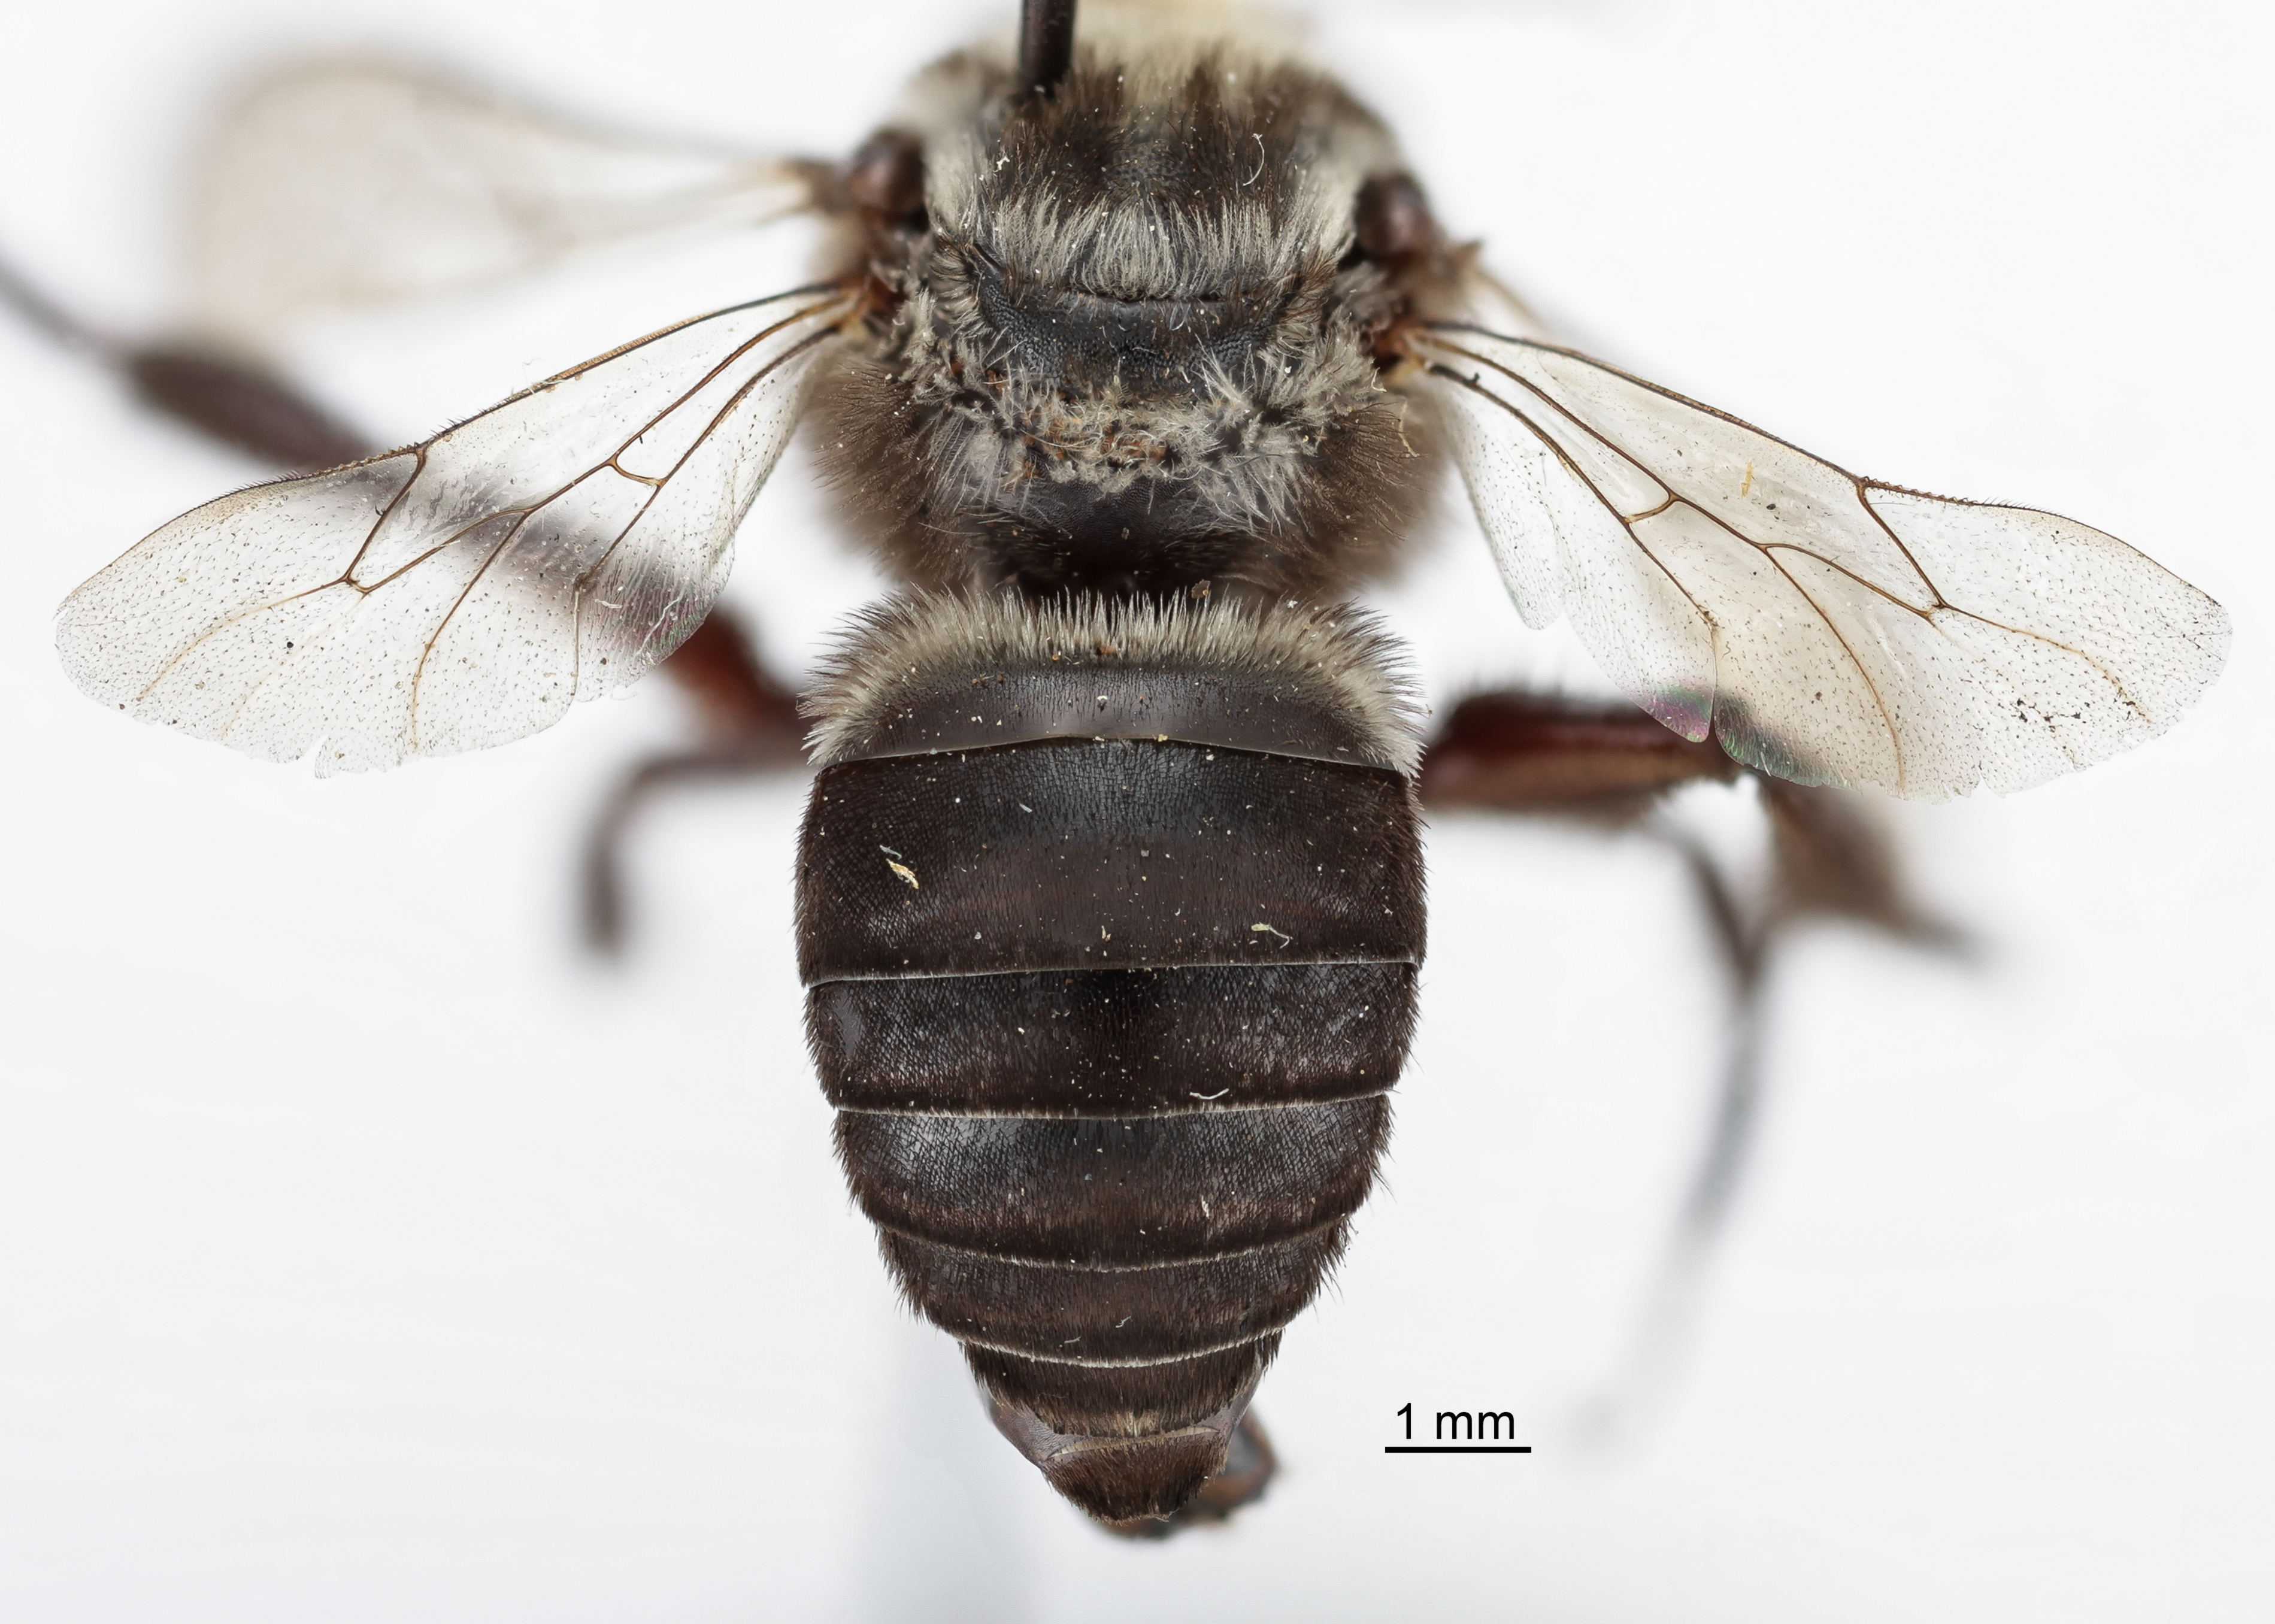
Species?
Melitoma nudicauda
